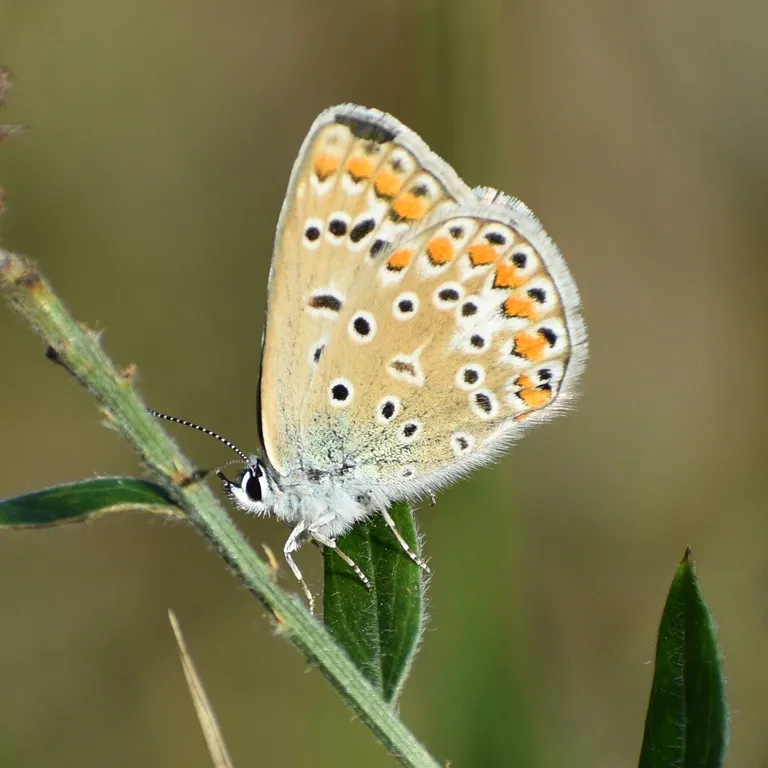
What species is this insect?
Polyommatus icarus
